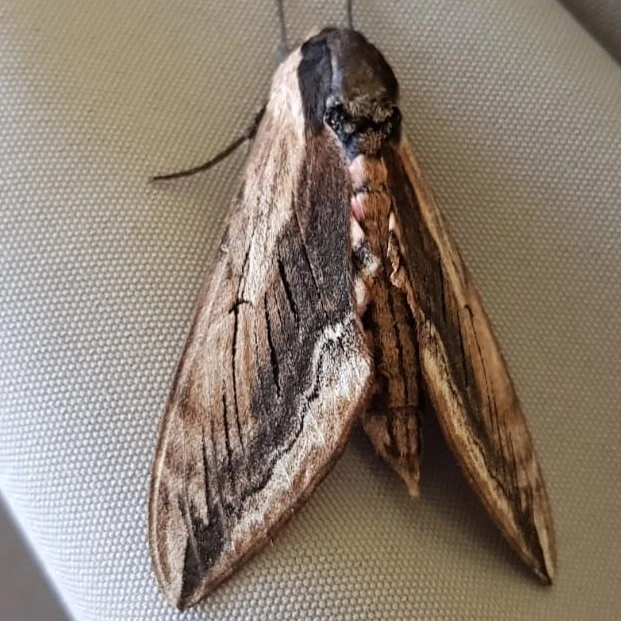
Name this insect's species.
Sphinx ligustri
